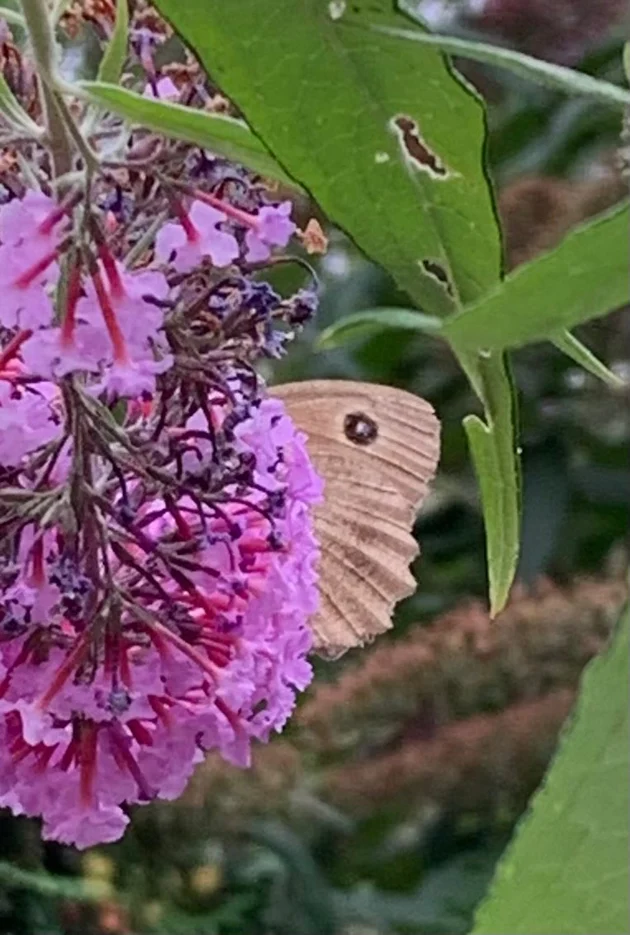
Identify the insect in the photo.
Minois dryas
